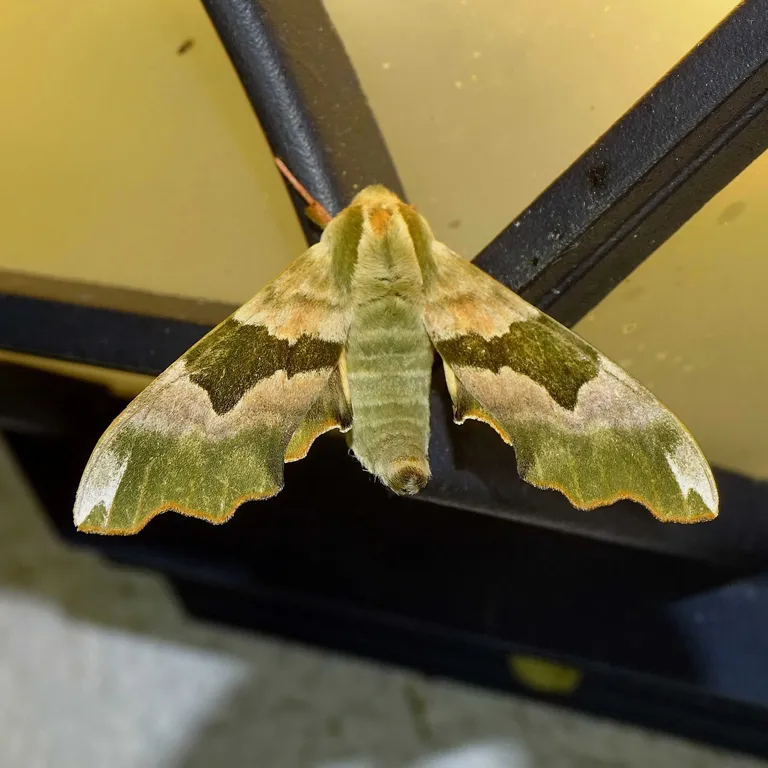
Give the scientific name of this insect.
Mimas tiliae
